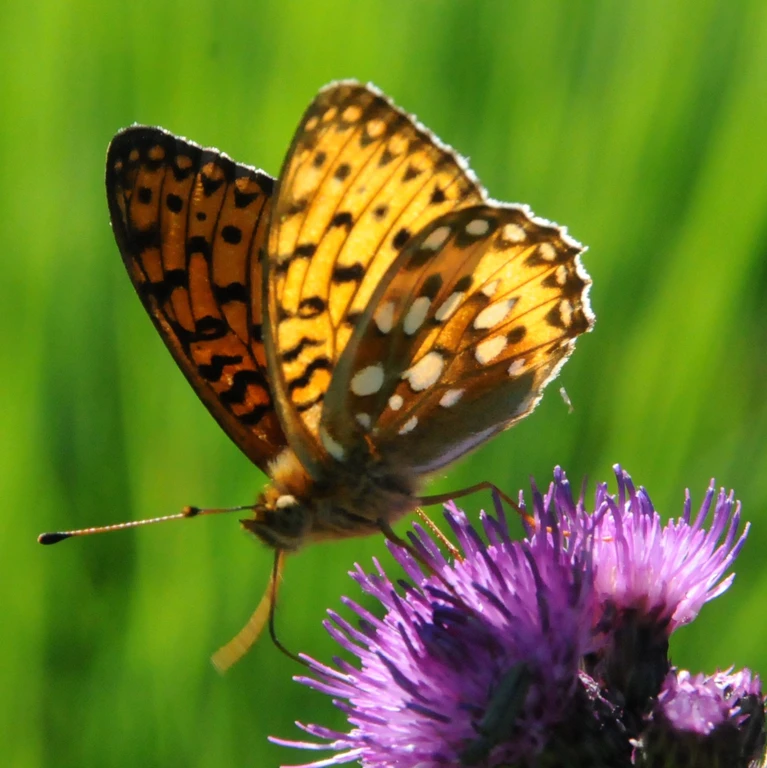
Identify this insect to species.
Speyeria aglaja
